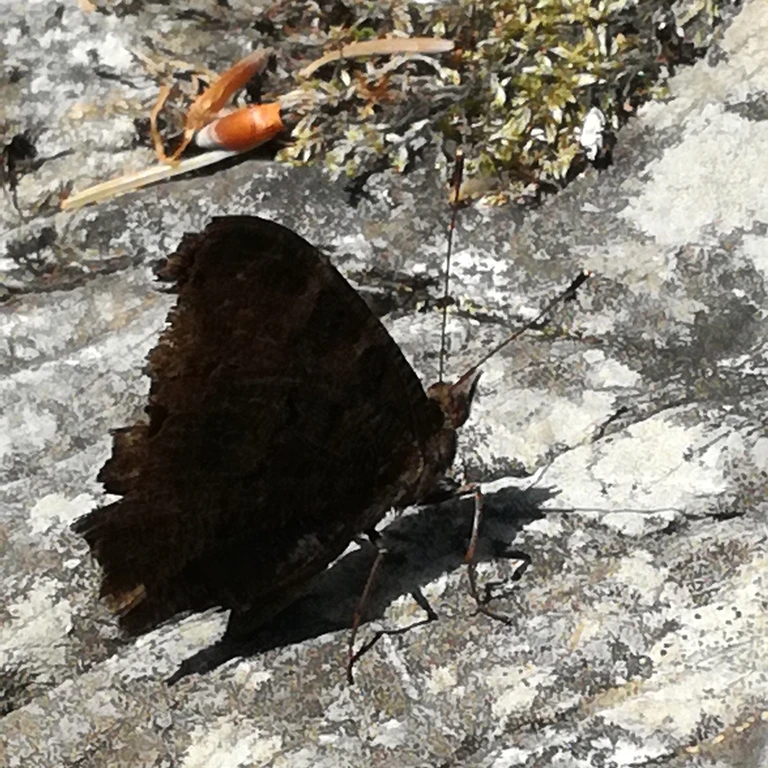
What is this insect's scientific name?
Aglais io
